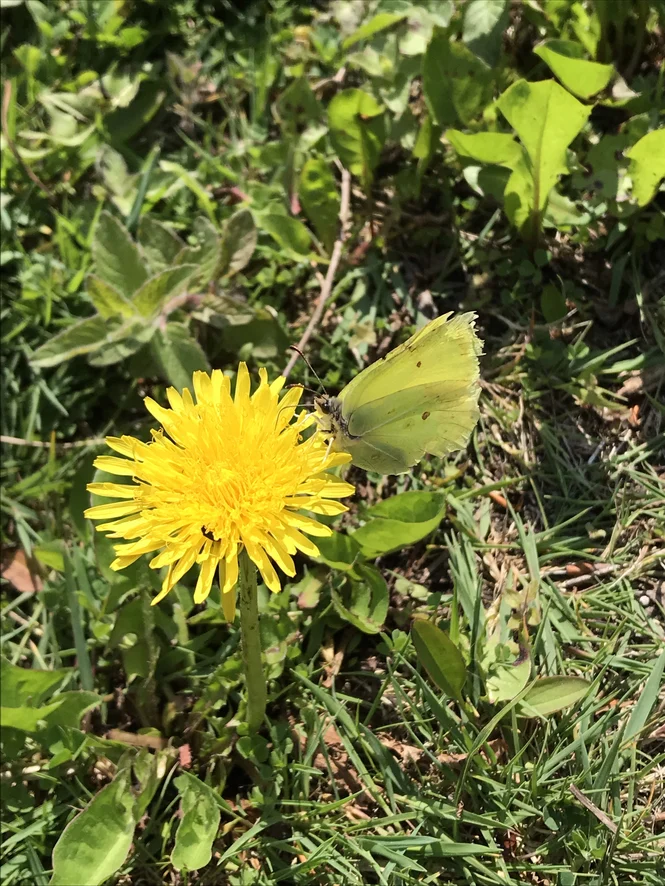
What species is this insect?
Gonepteryx rhamni
